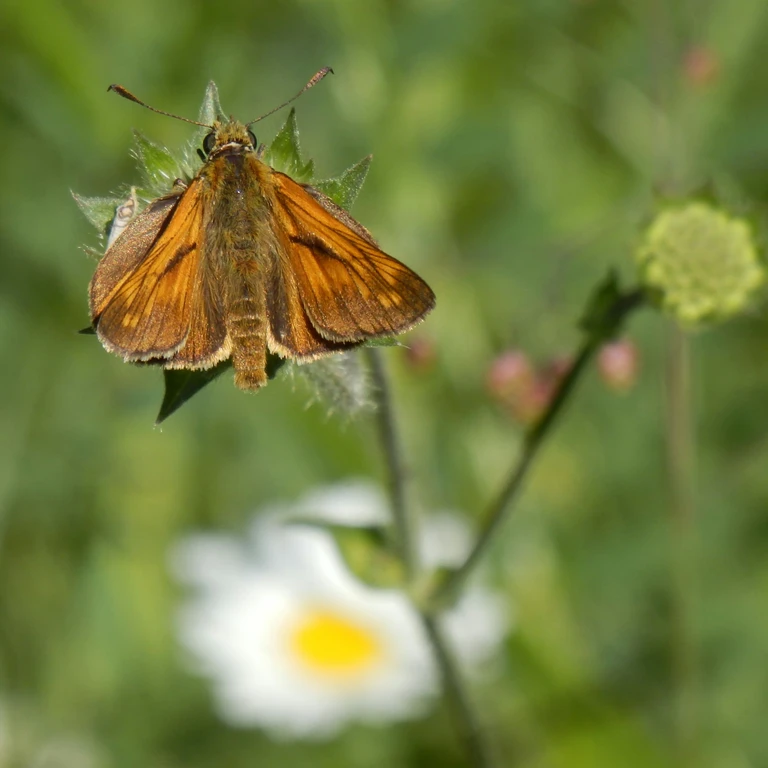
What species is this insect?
Ochlodes sylvanus (also Ochlodes venata)
